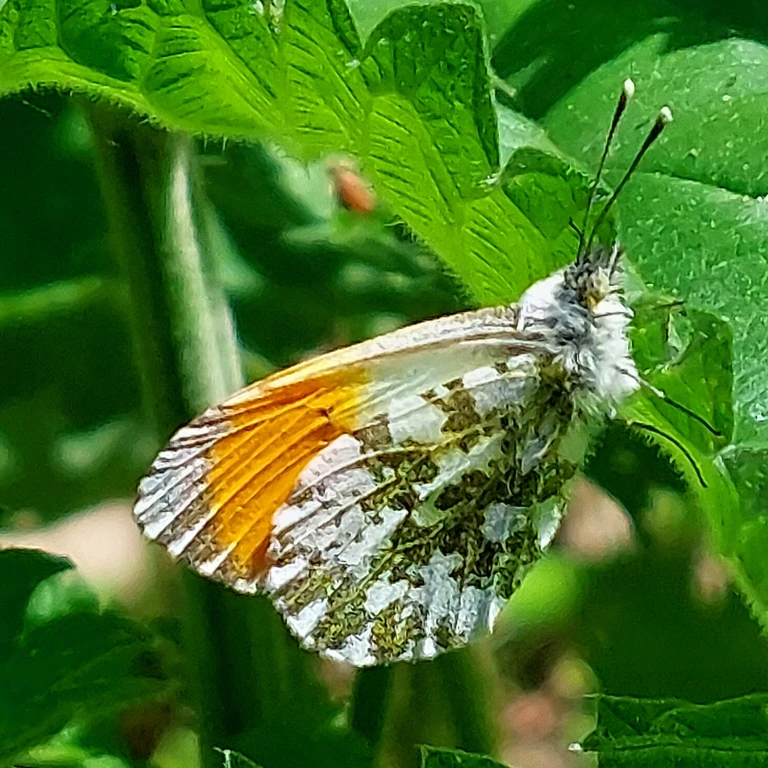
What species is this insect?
Anthocharis cardamines
